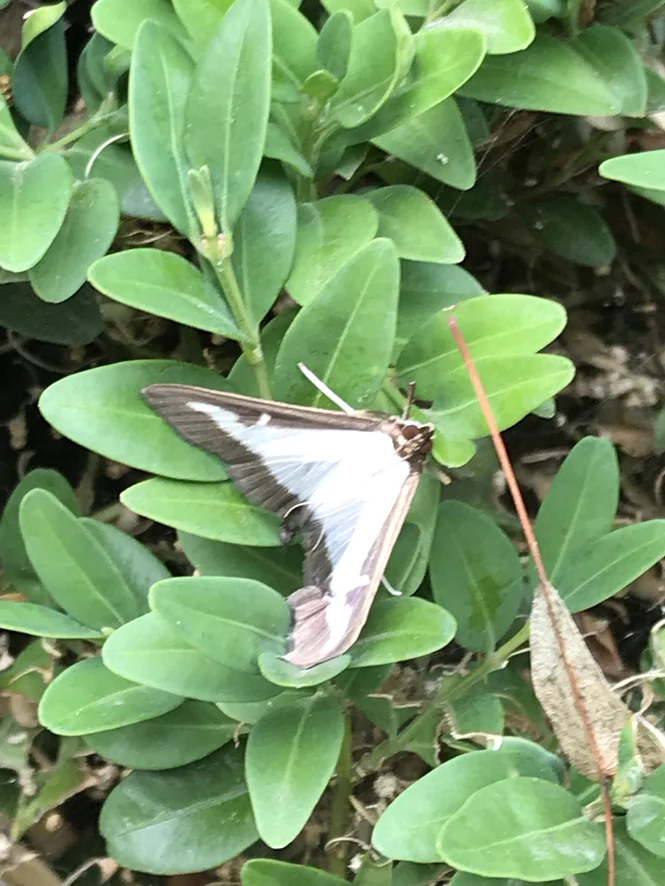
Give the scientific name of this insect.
Cydalima perspectalis
